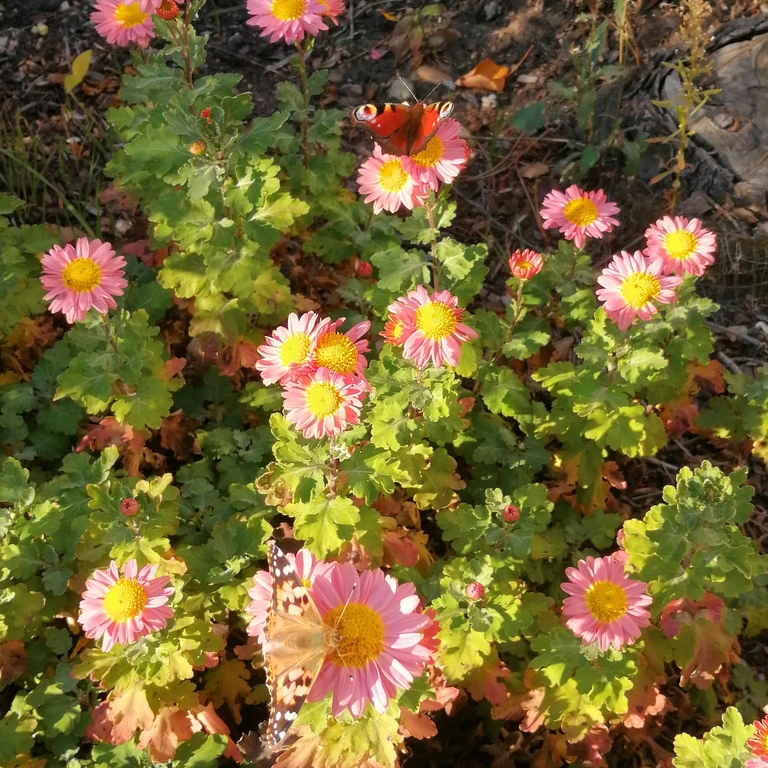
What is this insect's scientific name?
Aglais io
